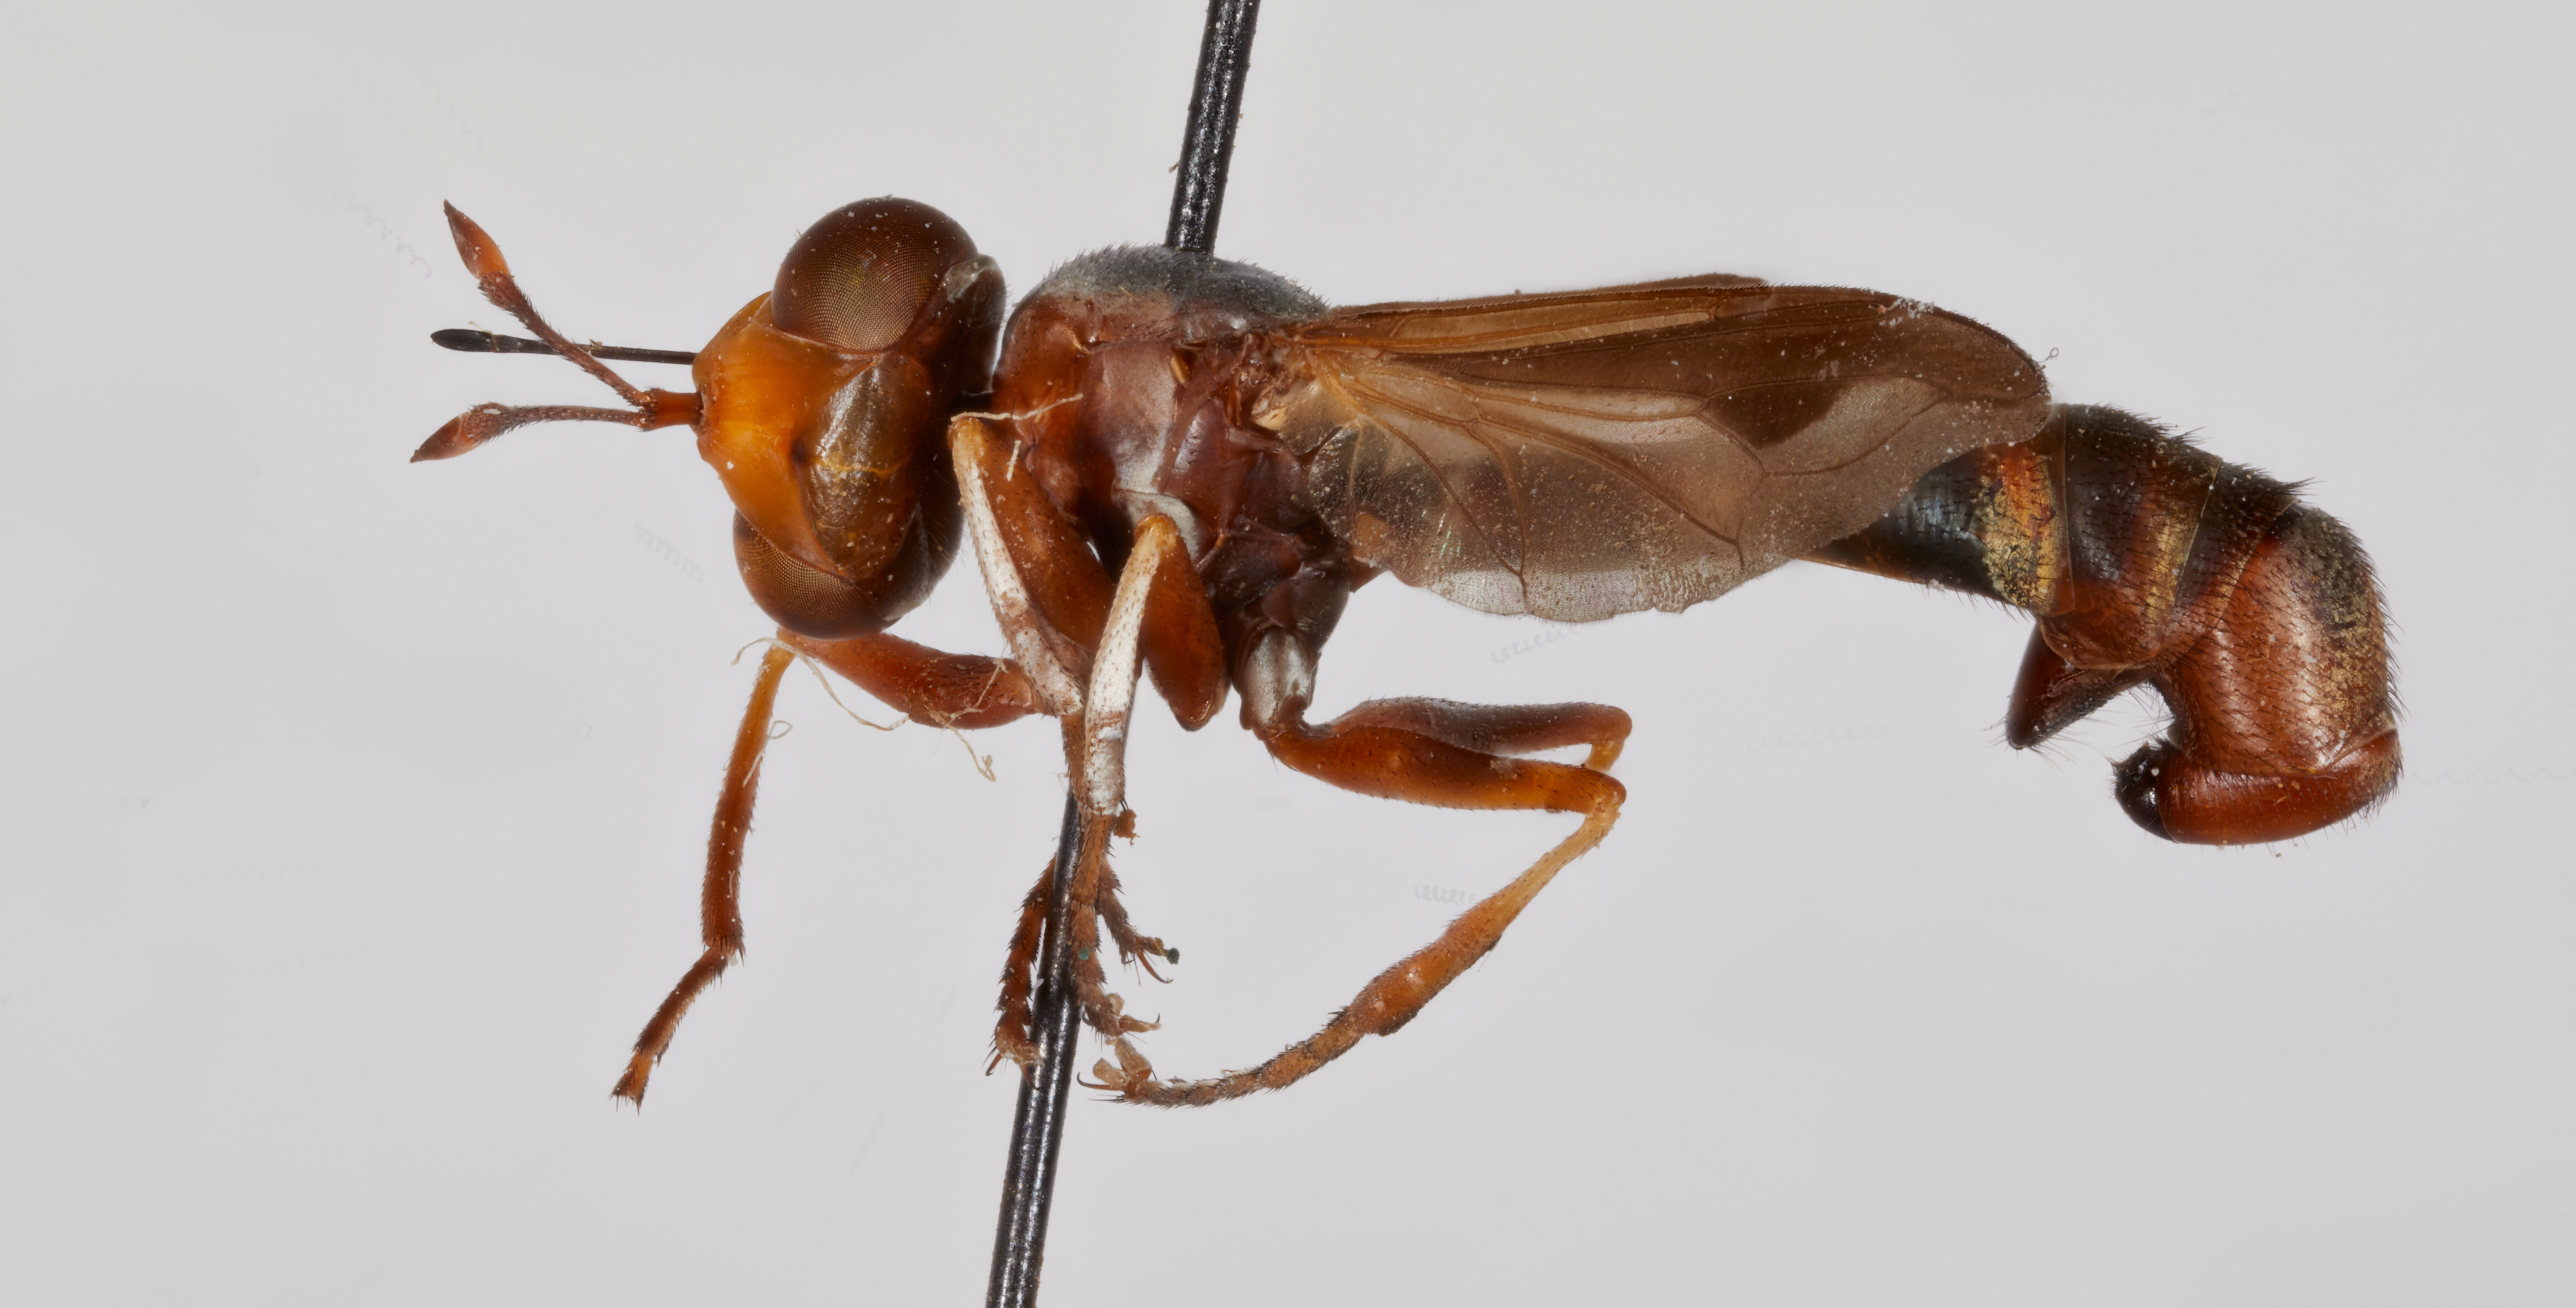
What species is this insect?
Physocephala annulata
